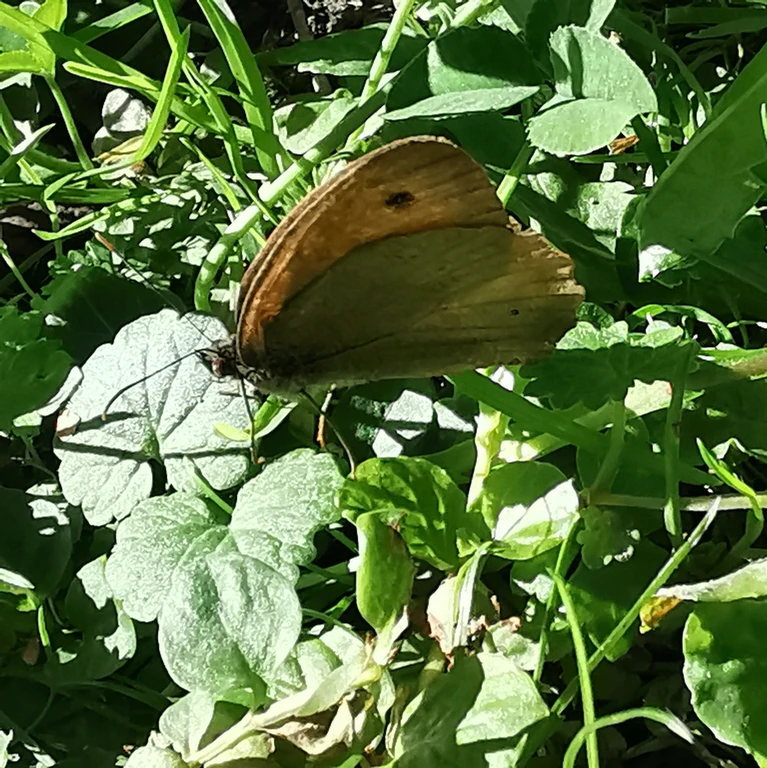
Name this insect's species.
Maniola jurtina
